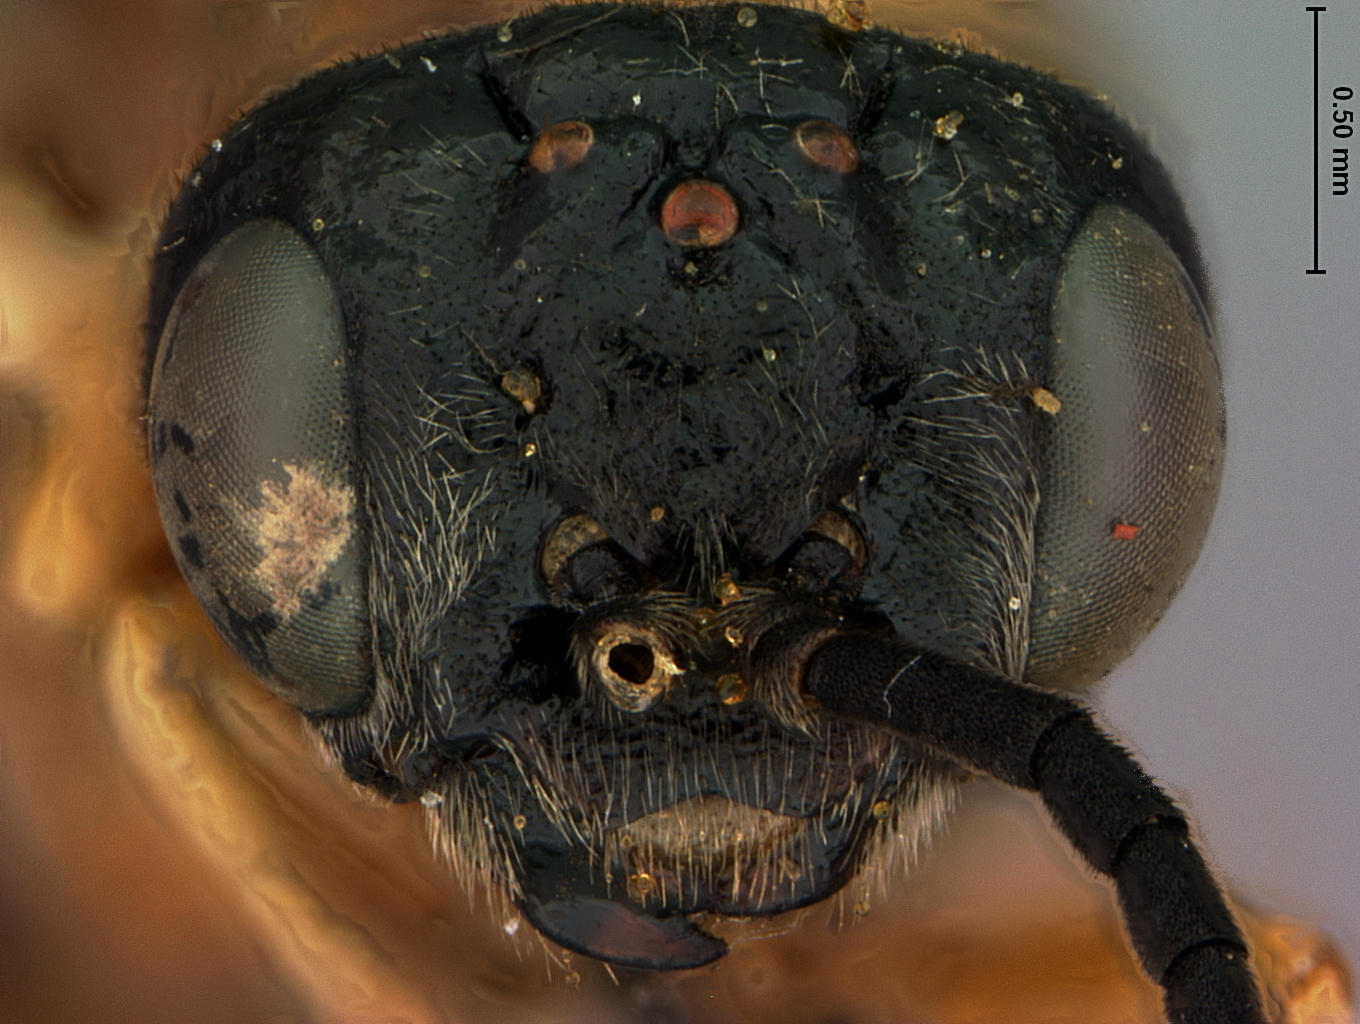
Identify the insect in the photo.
Phrontosoma usta
